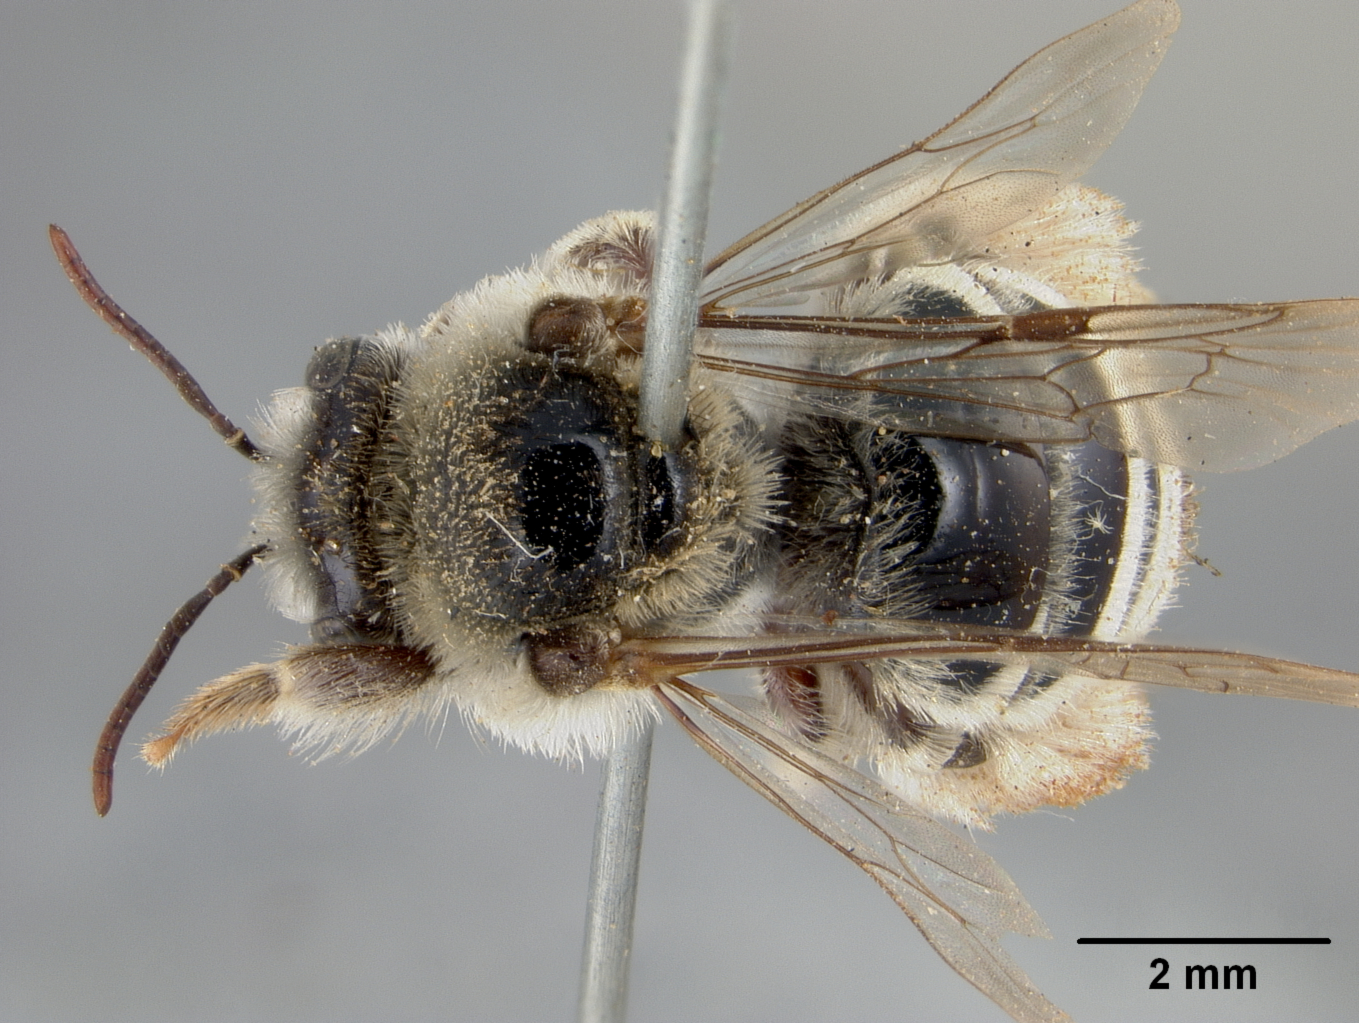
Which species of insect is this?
Exomalopsis solani
